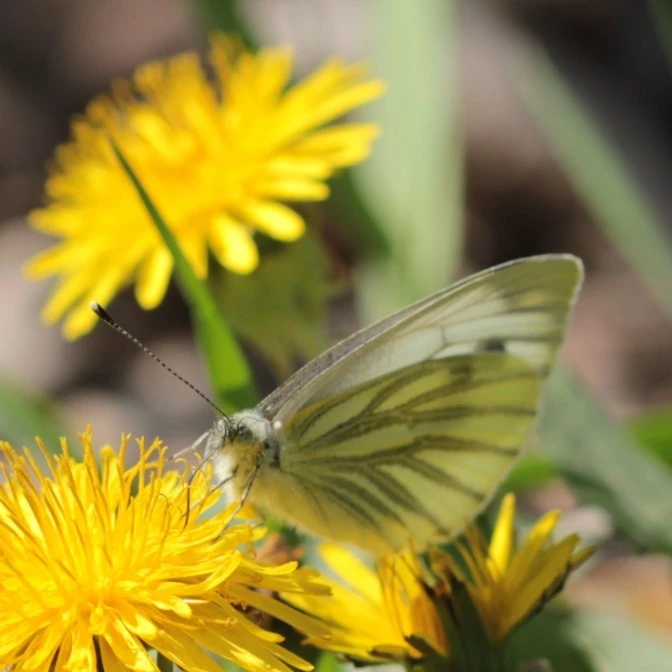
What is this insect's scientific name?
Pieris napi
